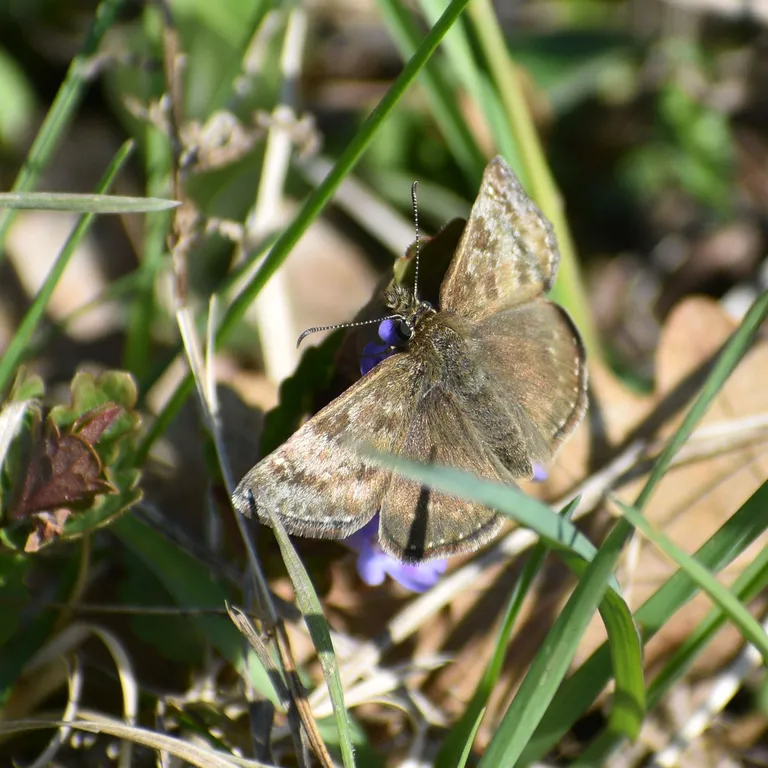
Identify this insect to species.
Erynnis tages
